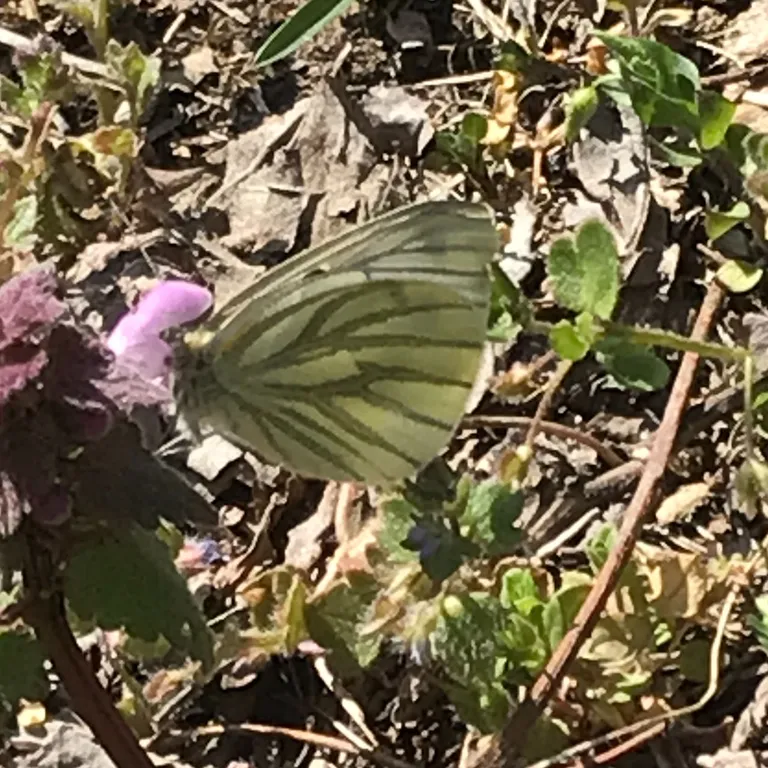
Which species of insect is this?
Pieris napi
